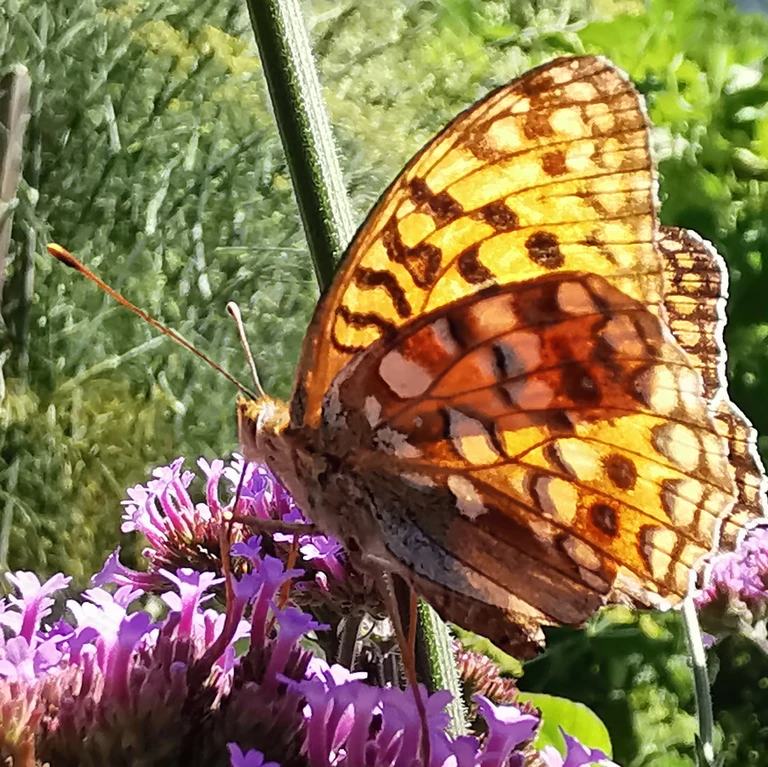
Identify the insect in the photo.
Fabriciana adippe
